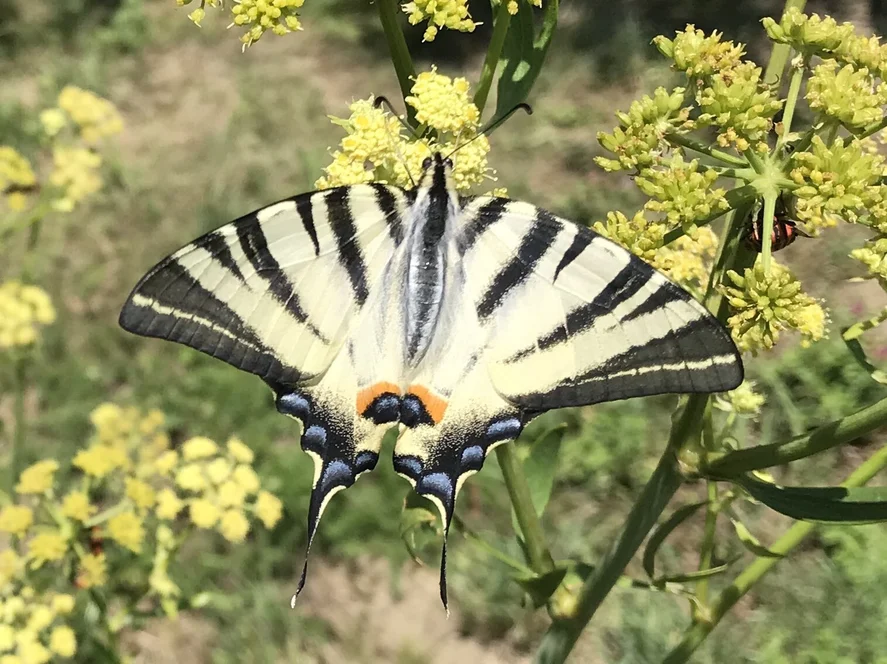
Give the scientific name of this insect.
Iphiclides podalirius
